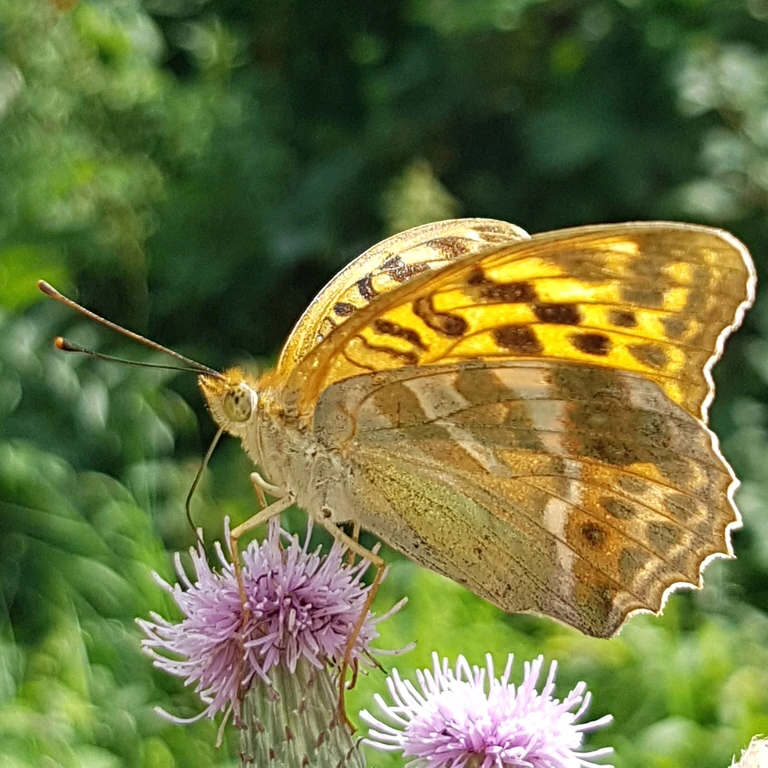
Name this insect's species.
Argynnis paphia
